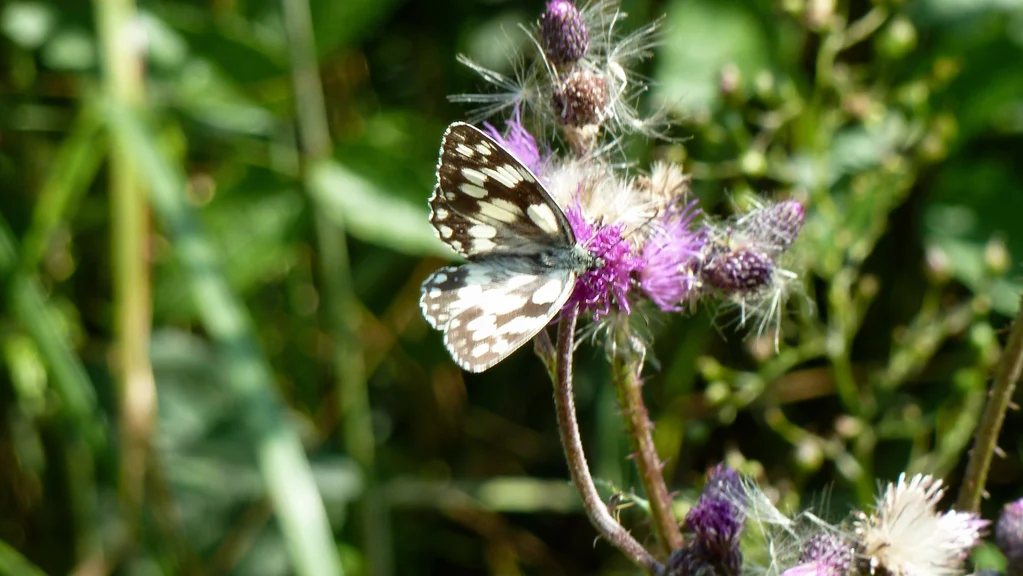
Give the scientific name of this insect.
Melanargia galathea
